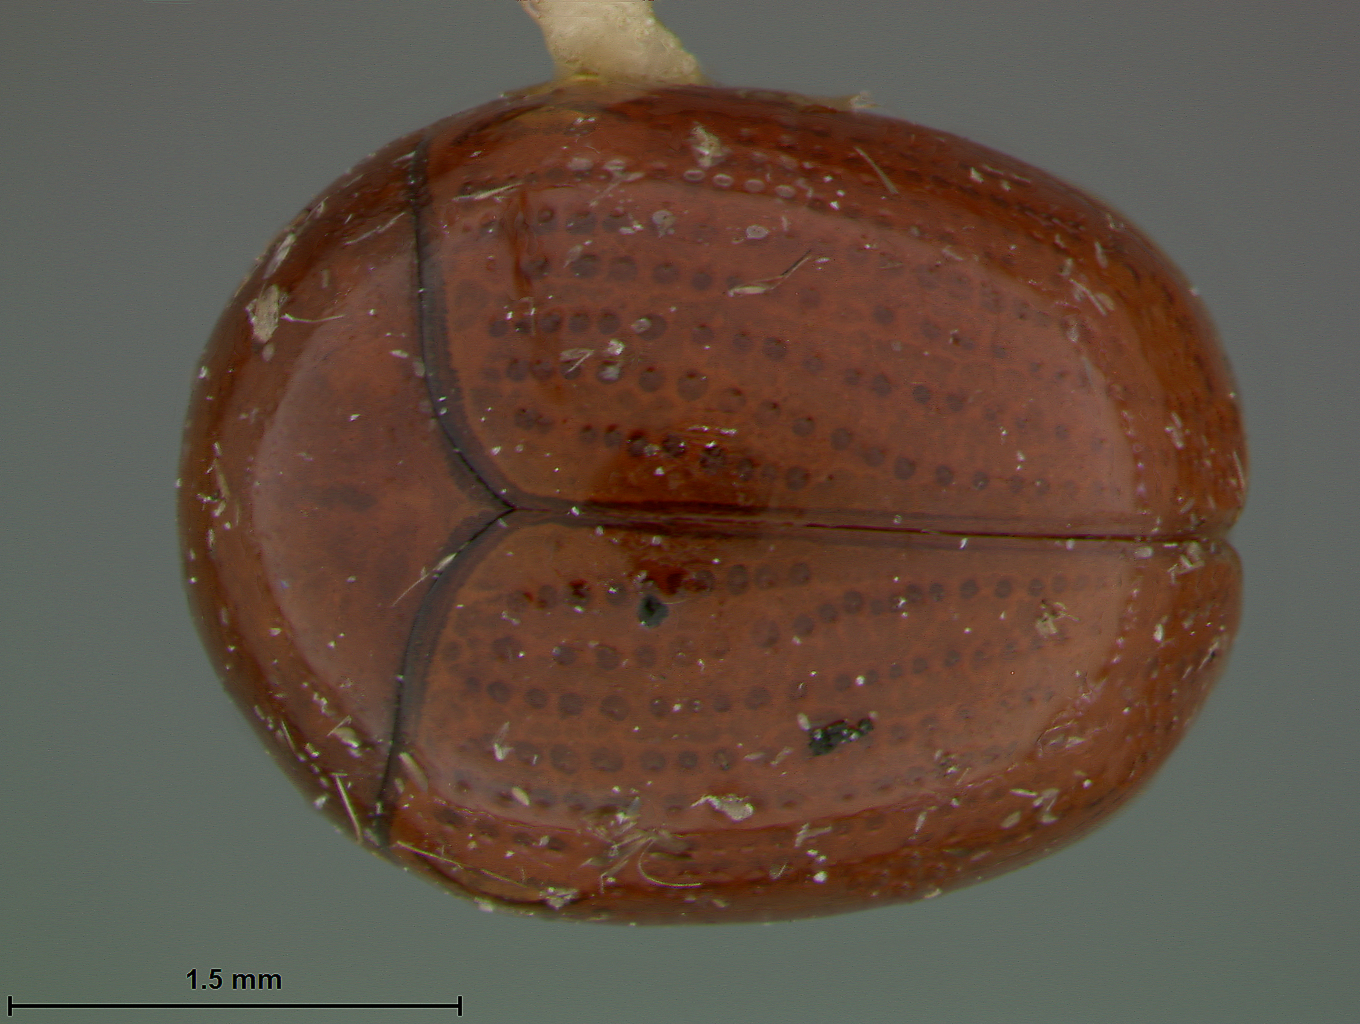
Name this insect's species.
Adiscus philippinensis
